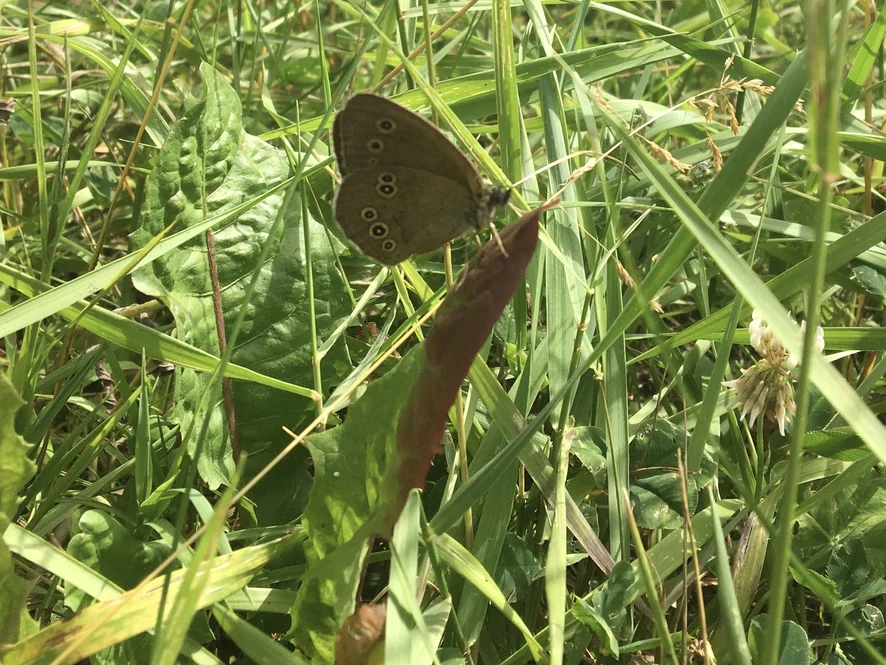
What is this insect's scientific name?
Aphantopus hyperantus
